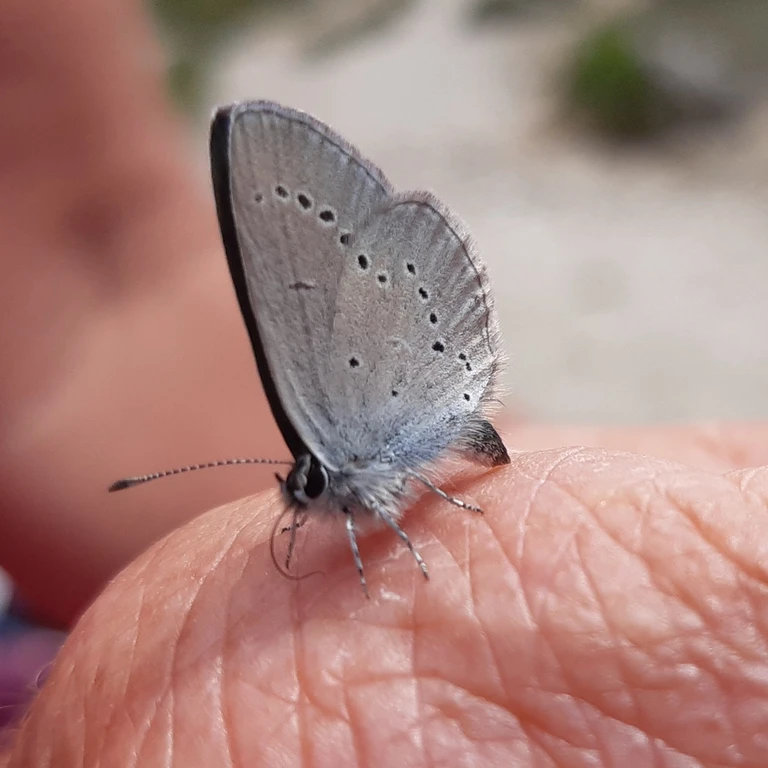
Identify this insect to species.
Cupido minimus
